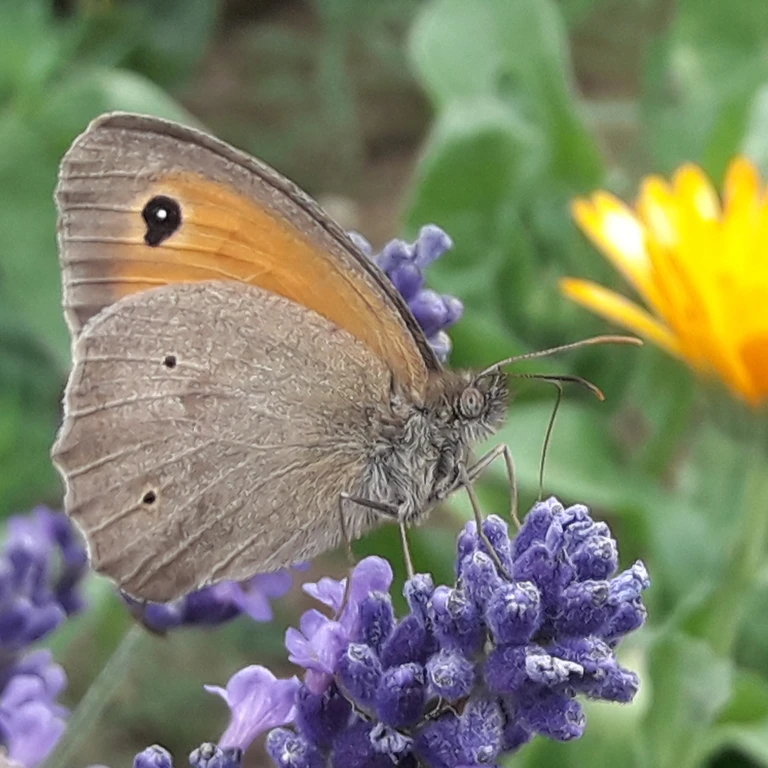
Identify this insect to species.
Maniola jurtina
